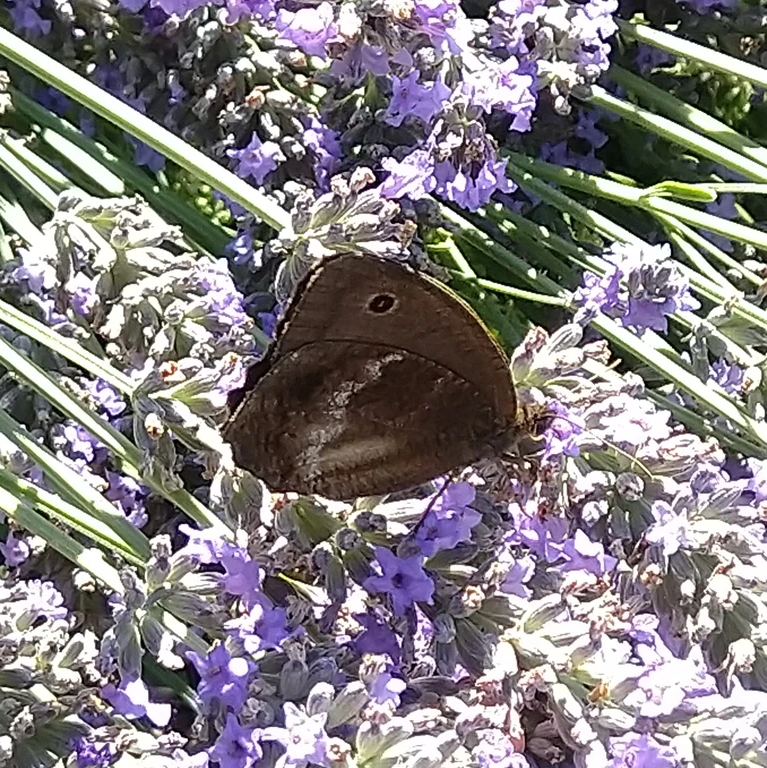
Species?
Minois dryas
